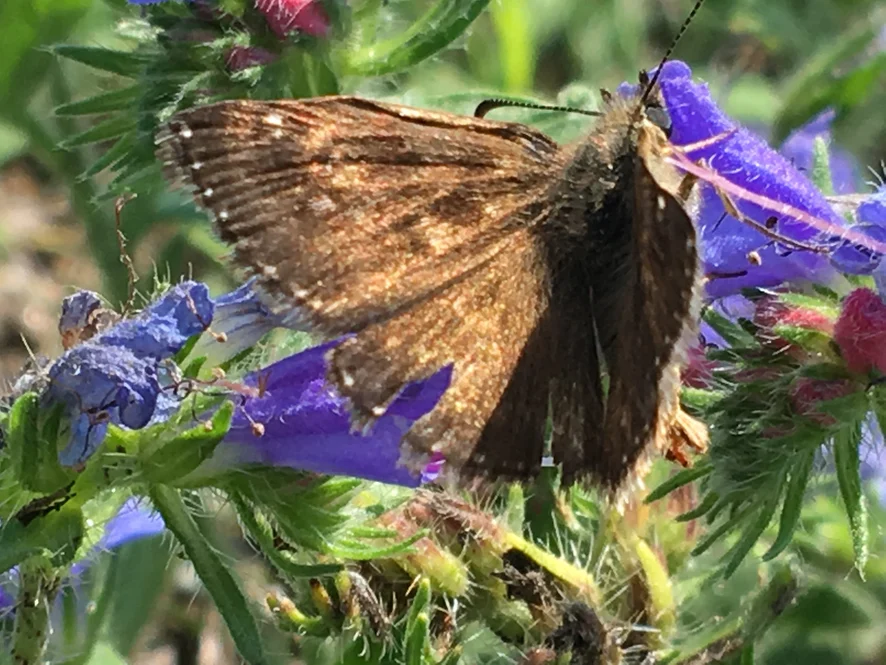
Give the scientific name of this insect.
Erynnis tages
